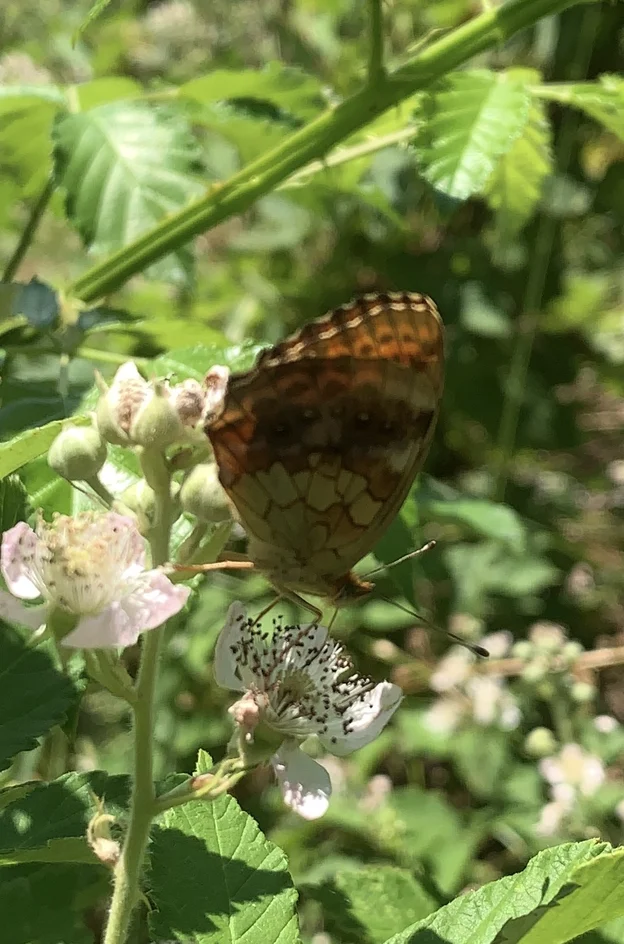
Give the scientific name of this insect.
Brenthis daphne
